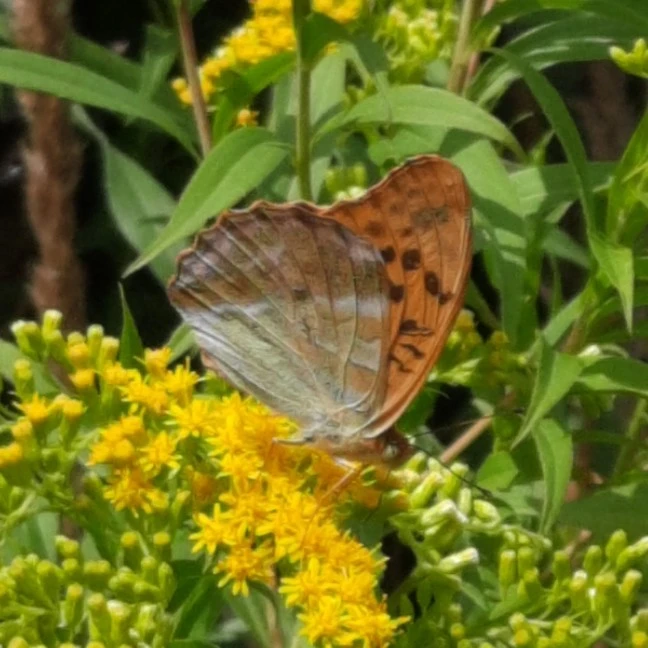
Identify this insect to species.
Argynnis paphia
